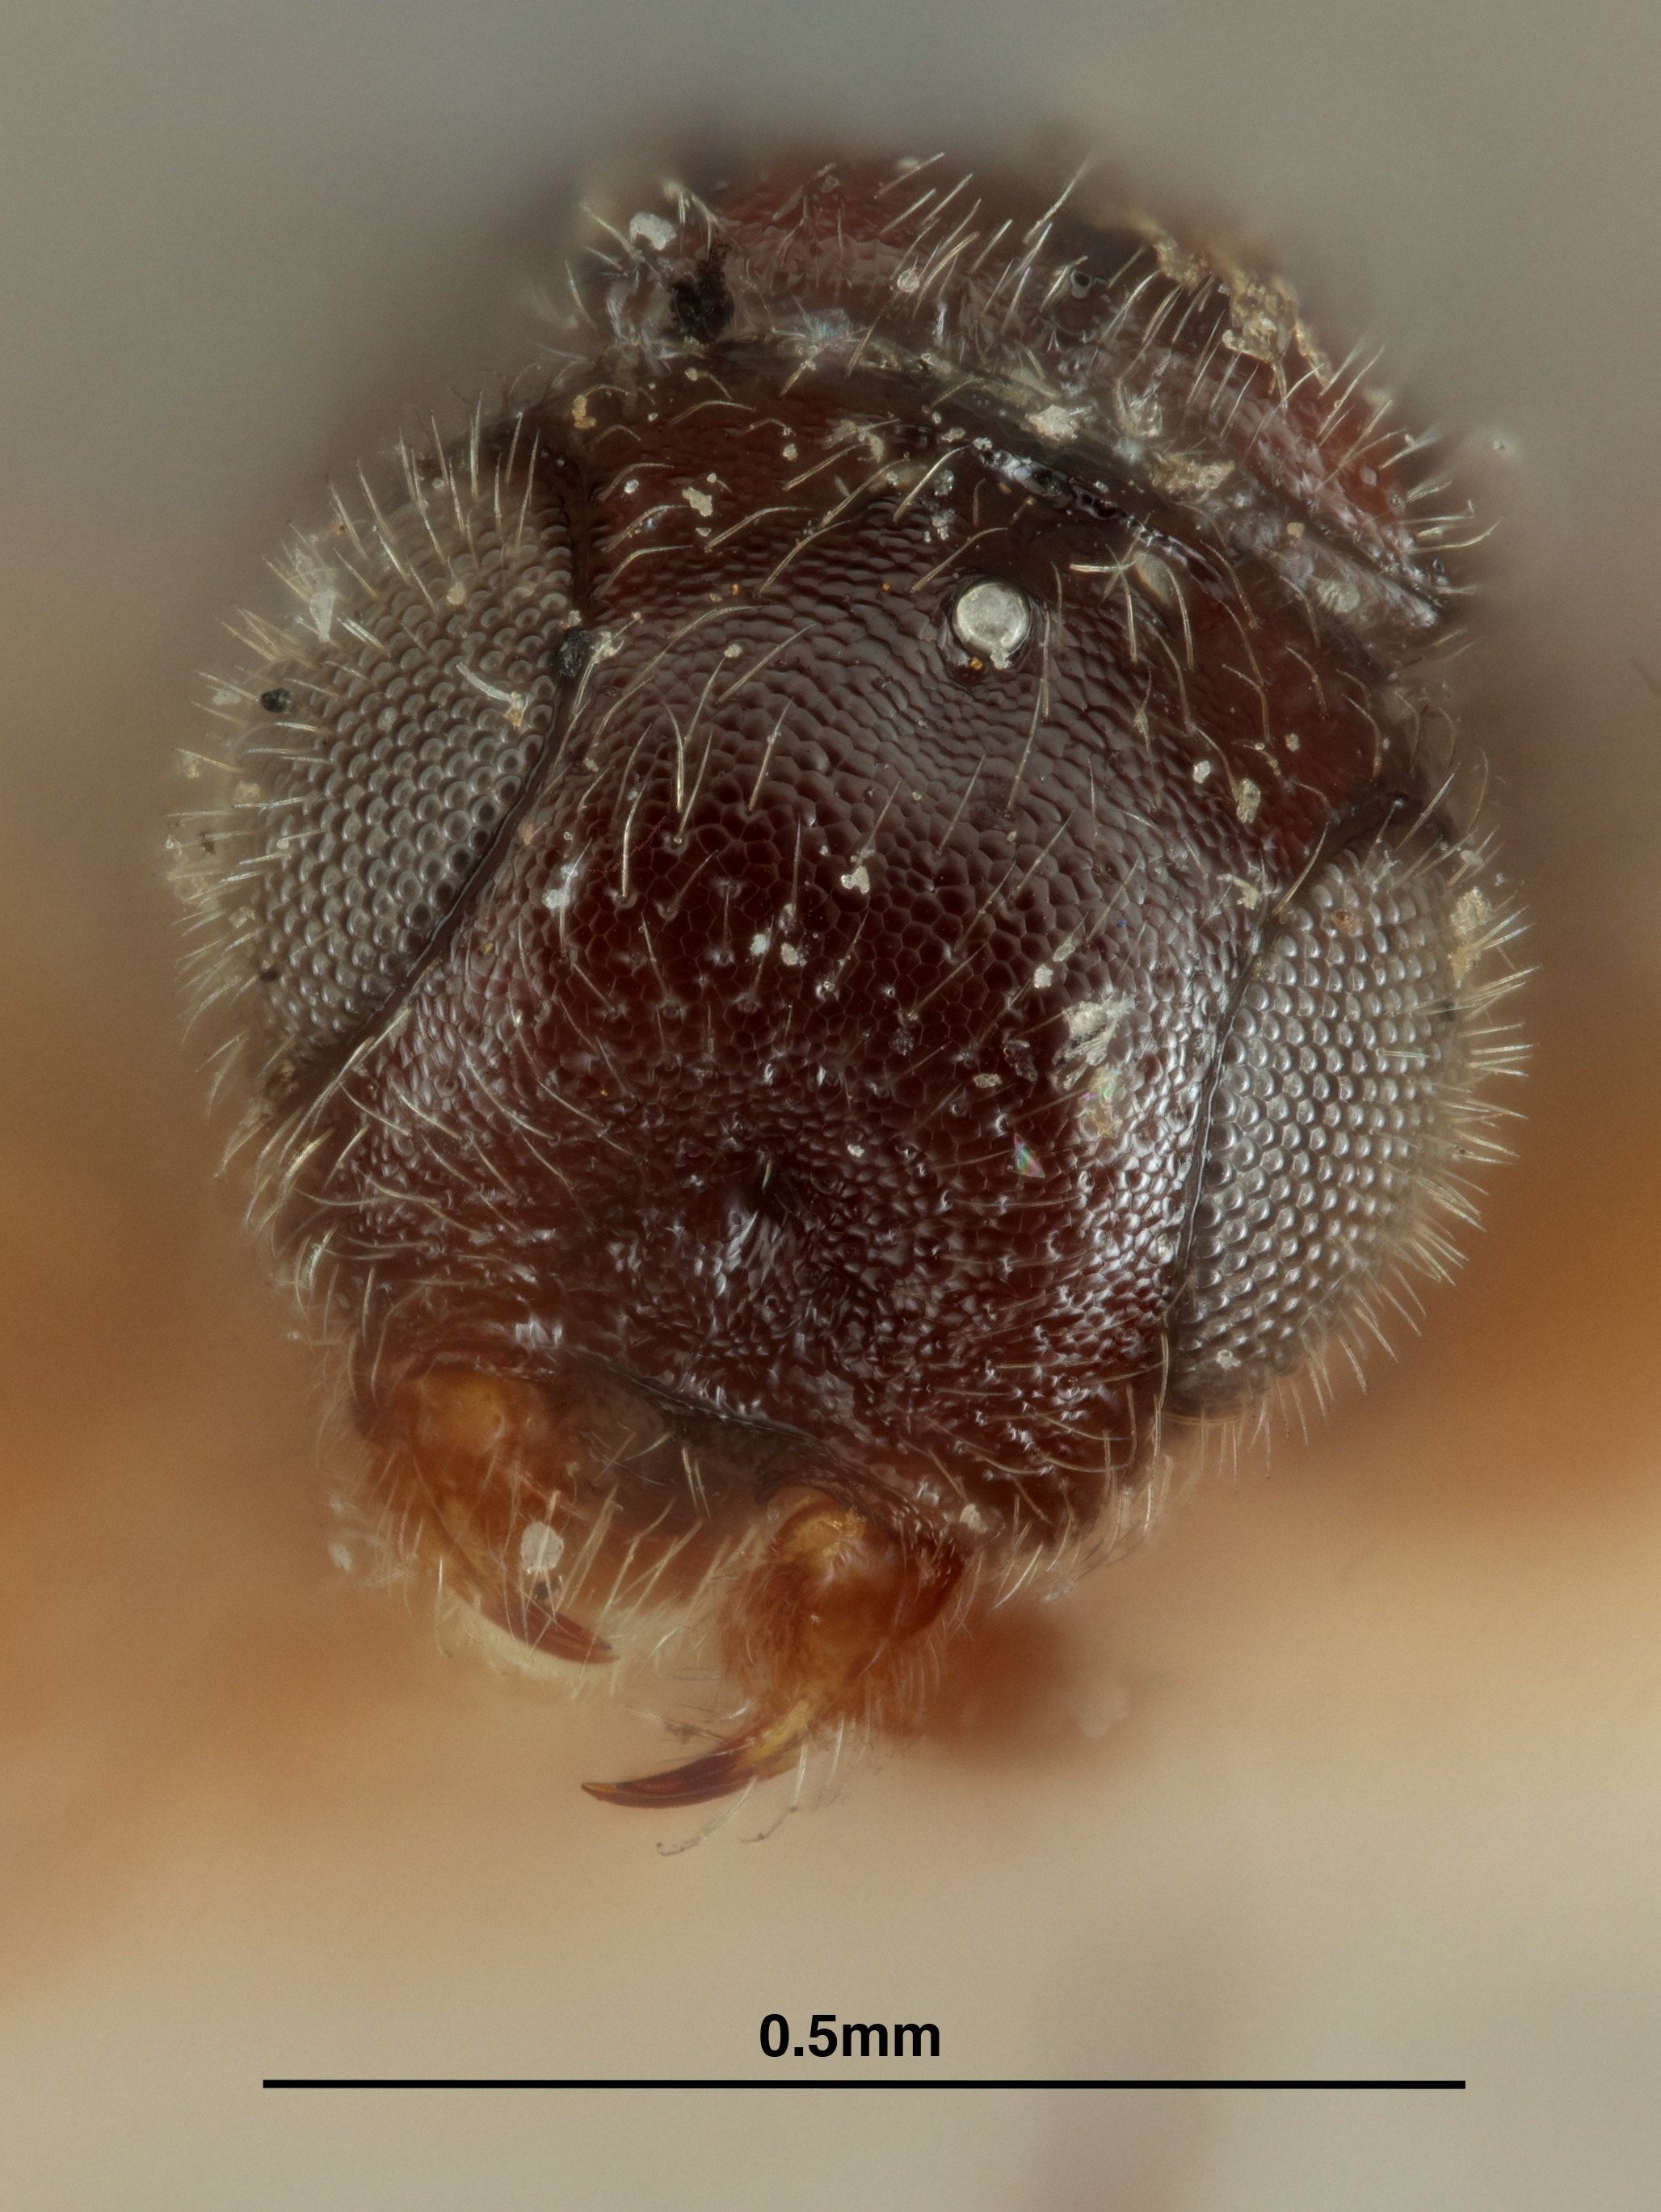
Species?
Eumegaspilus canadensis
